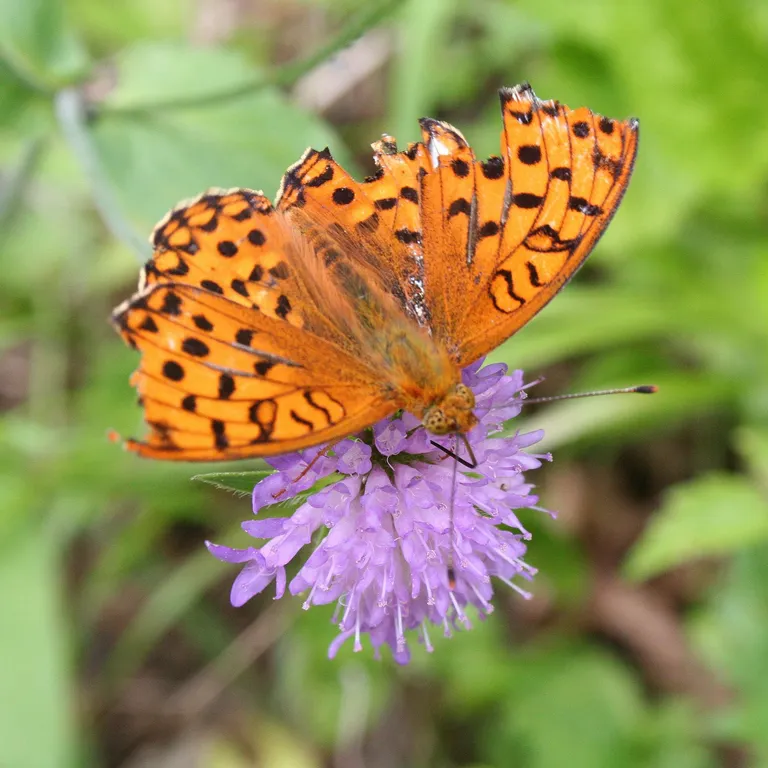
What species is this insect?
Fabriciana adippe
